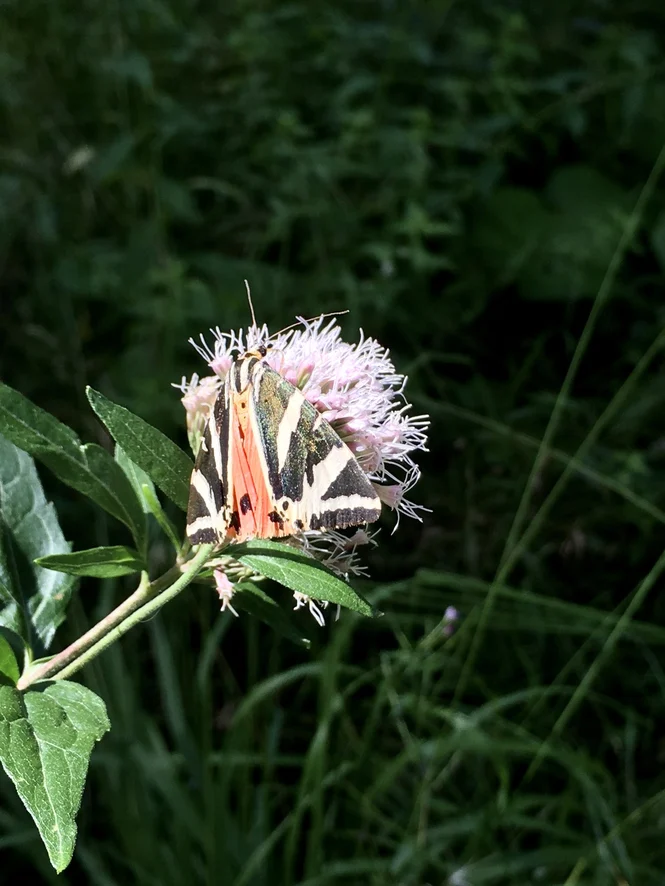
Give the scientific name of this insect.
Euplagia quadripunctaria
